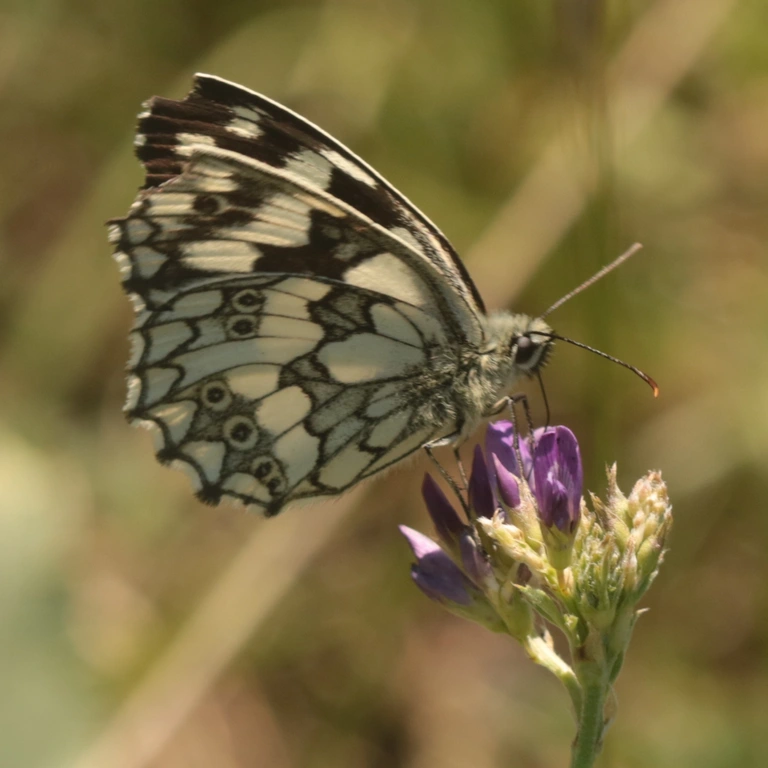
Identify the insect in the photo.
Melanargia galathea
